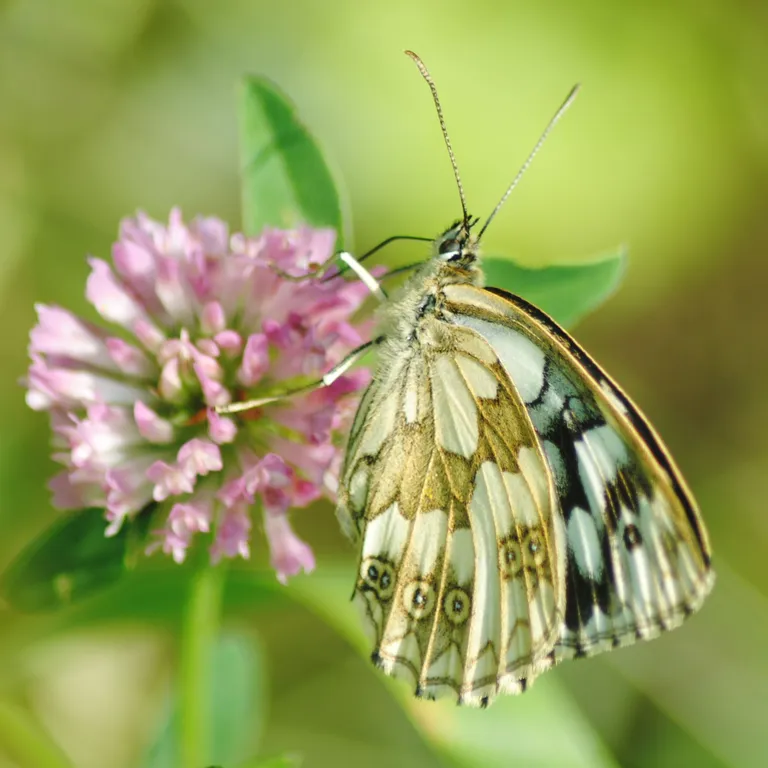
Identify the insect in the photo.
Melanargia galathea
